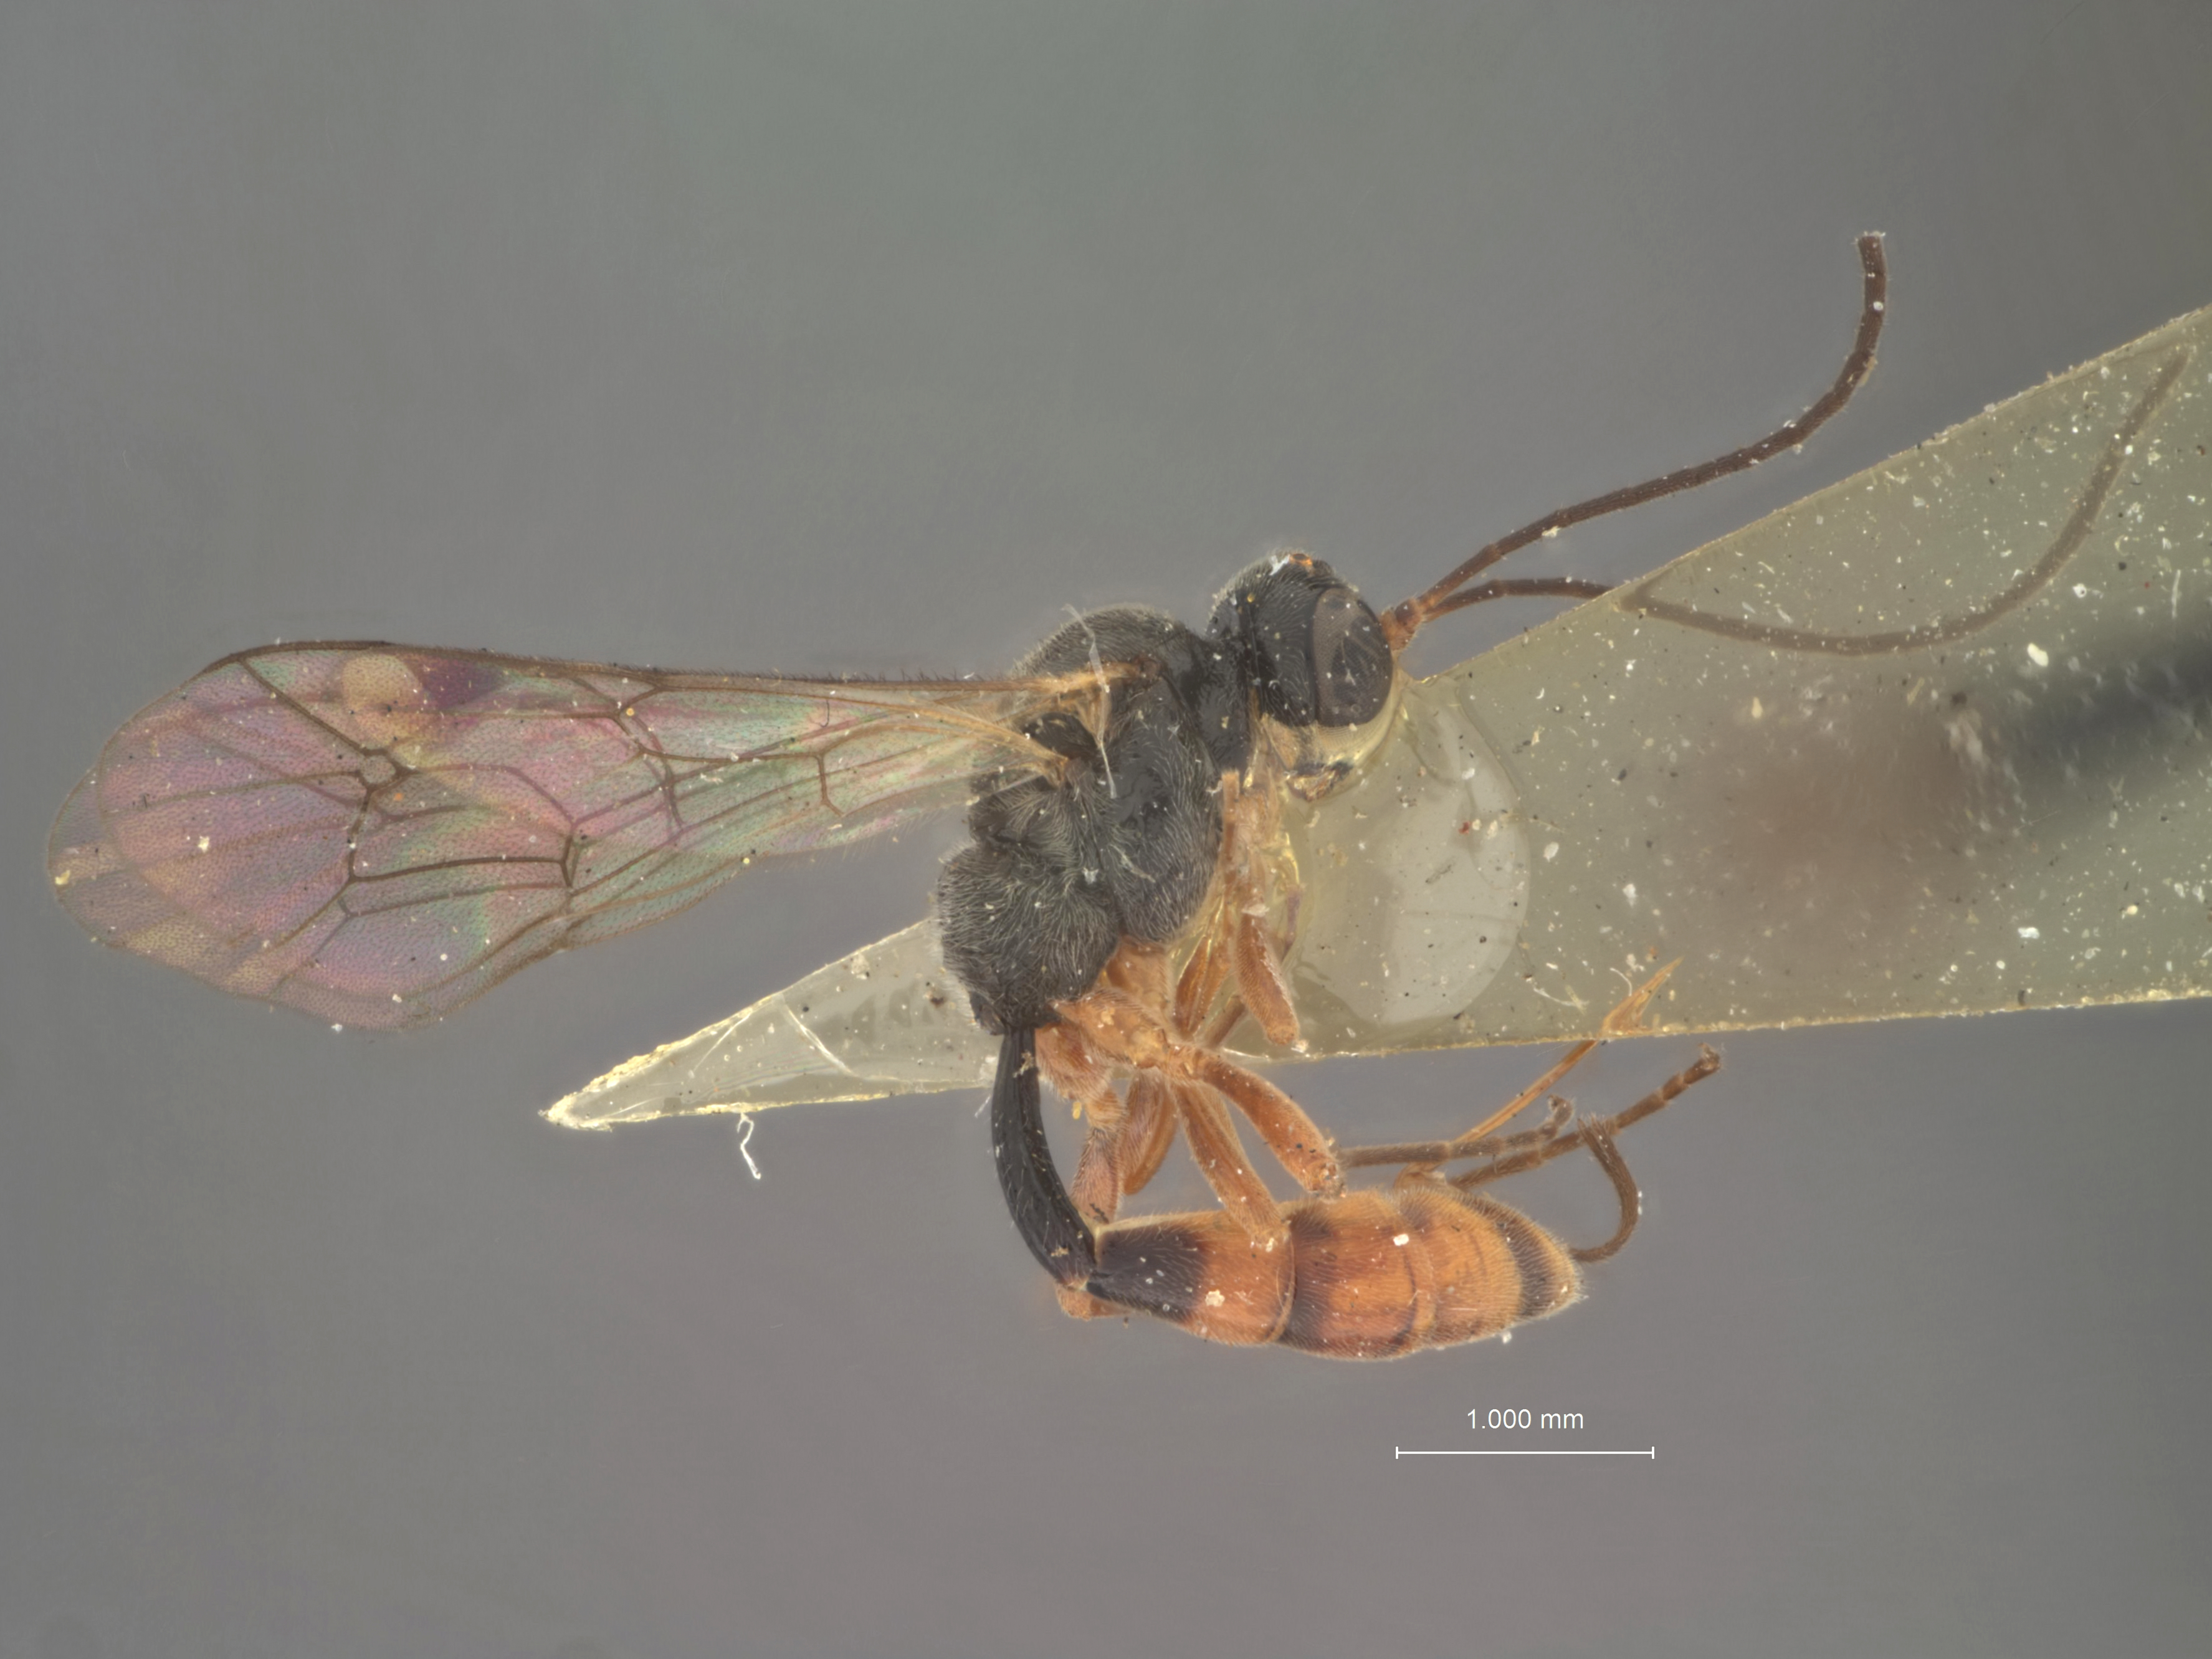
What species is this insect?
Panargyrops insula
